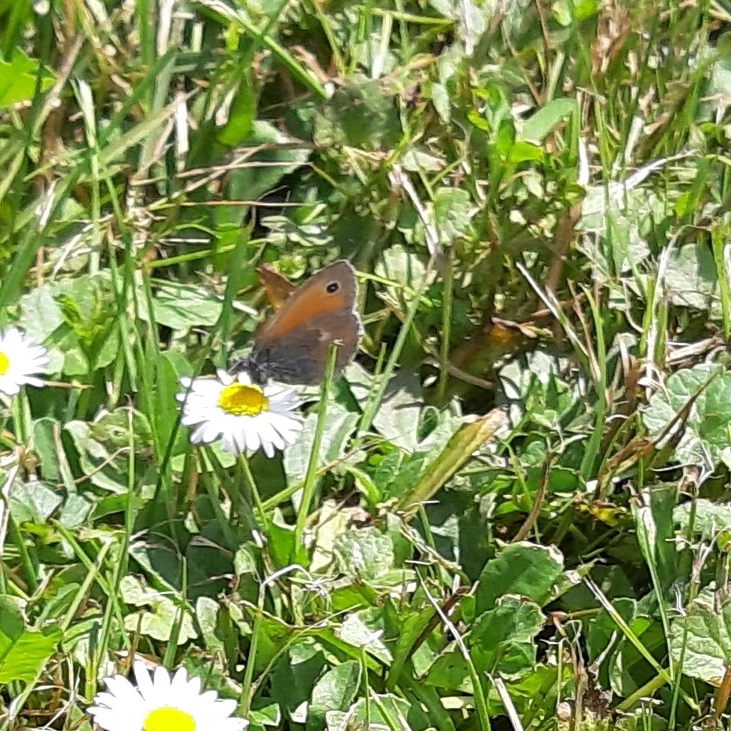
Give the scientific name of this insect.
Coenonympha pamphilus
